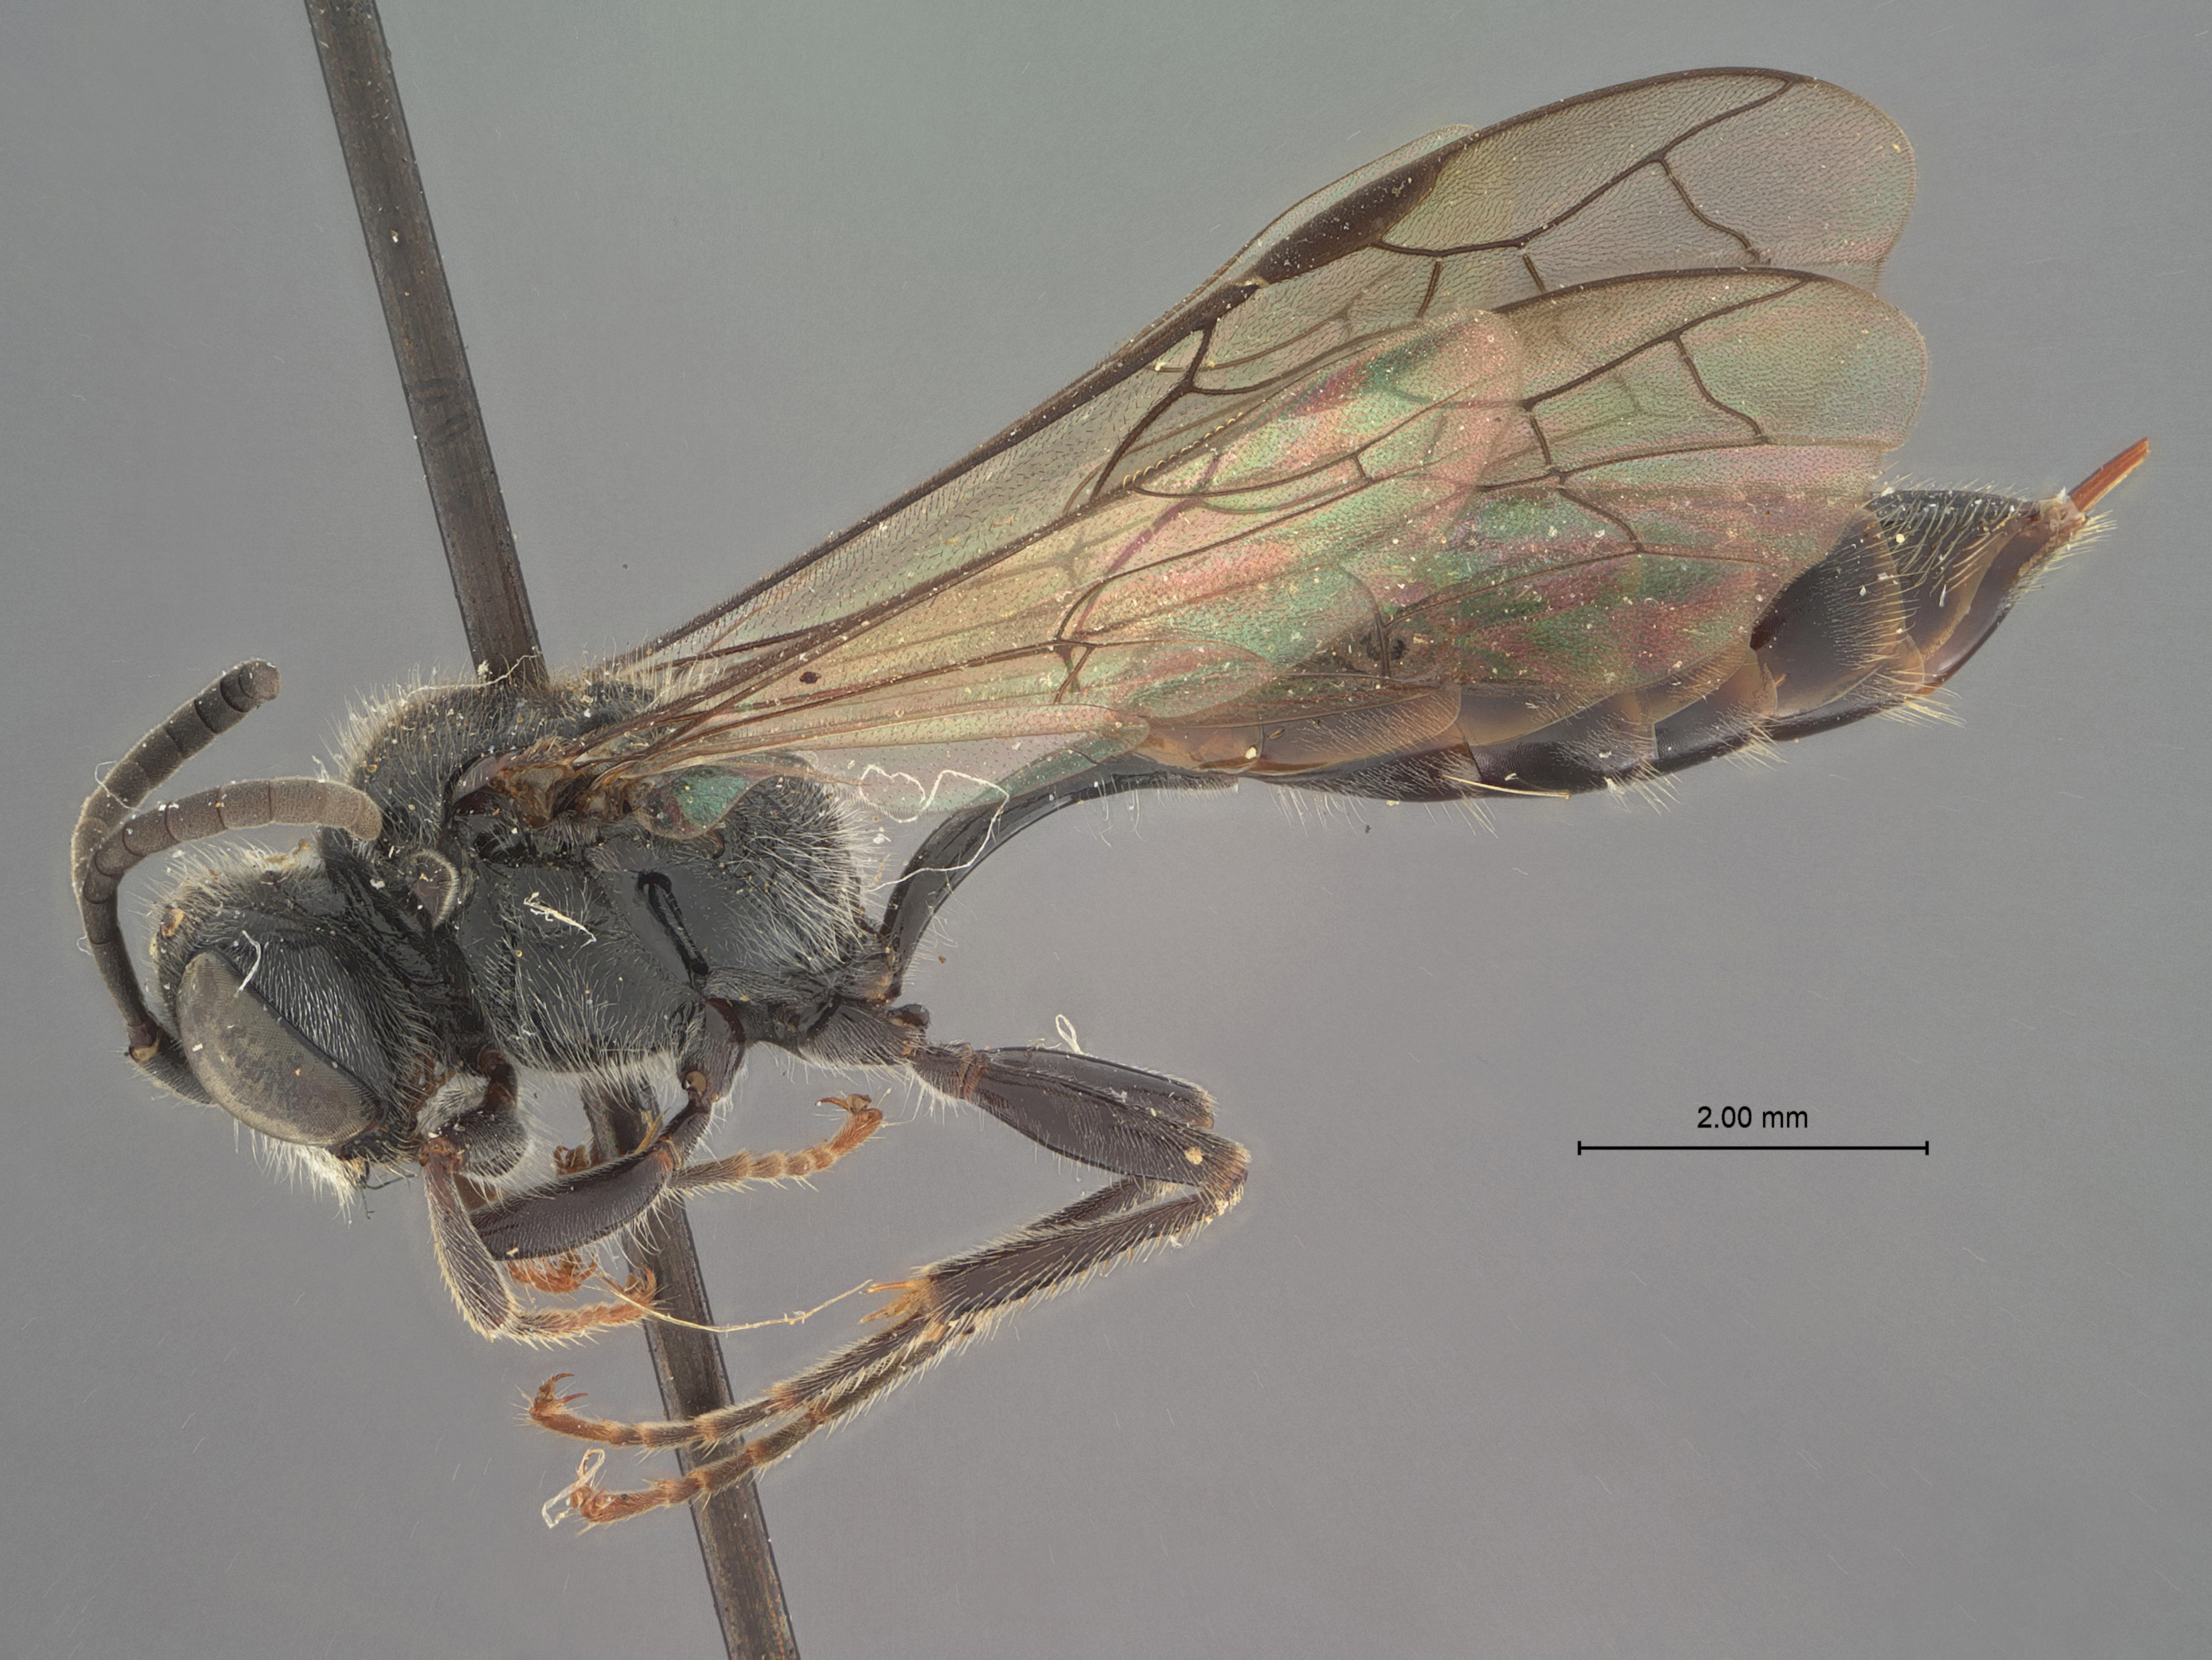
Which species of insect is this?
Psen kulingensis
